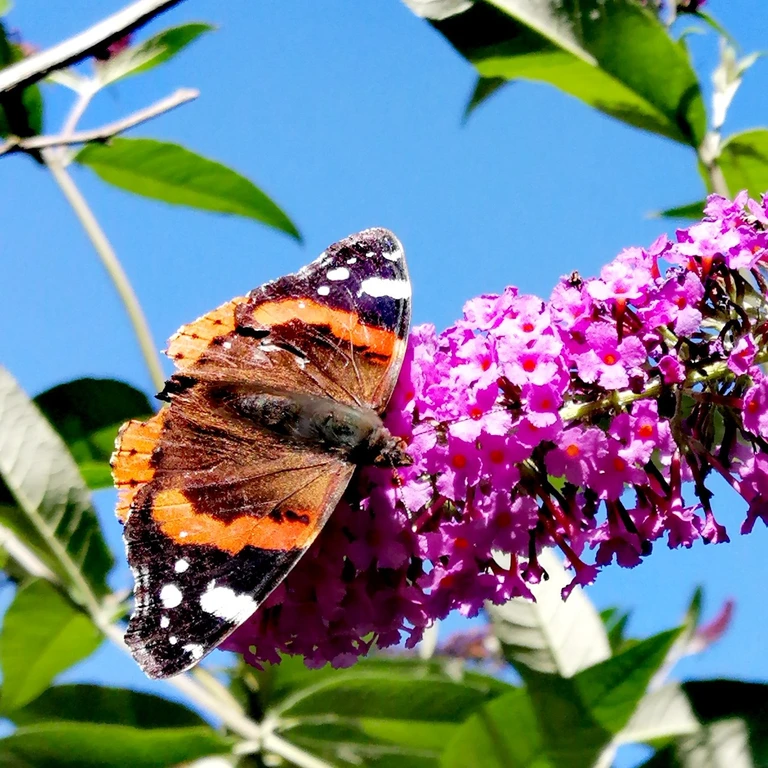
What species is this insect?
Vanessa atalanta
